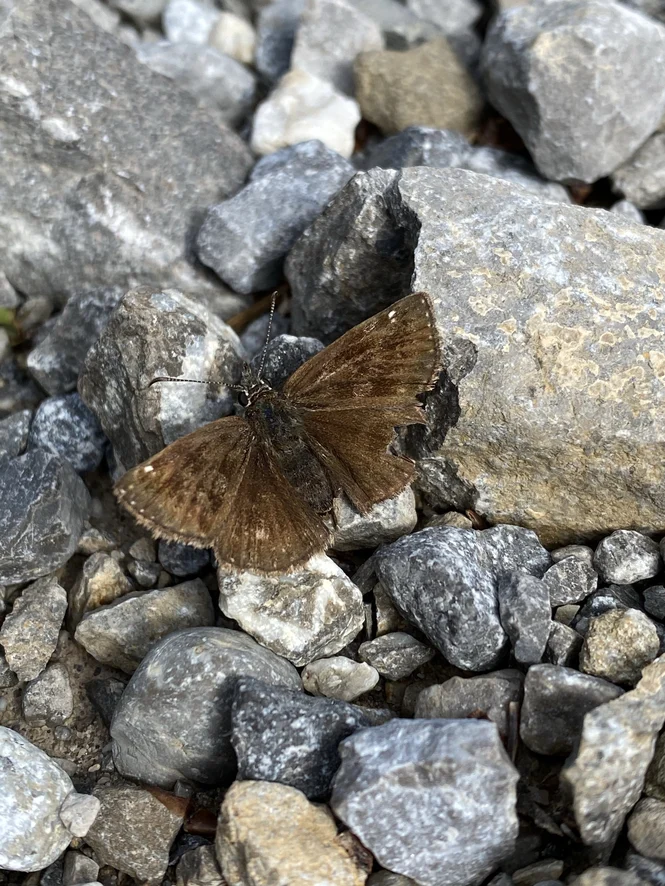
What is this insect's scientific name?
Erynnis tages
